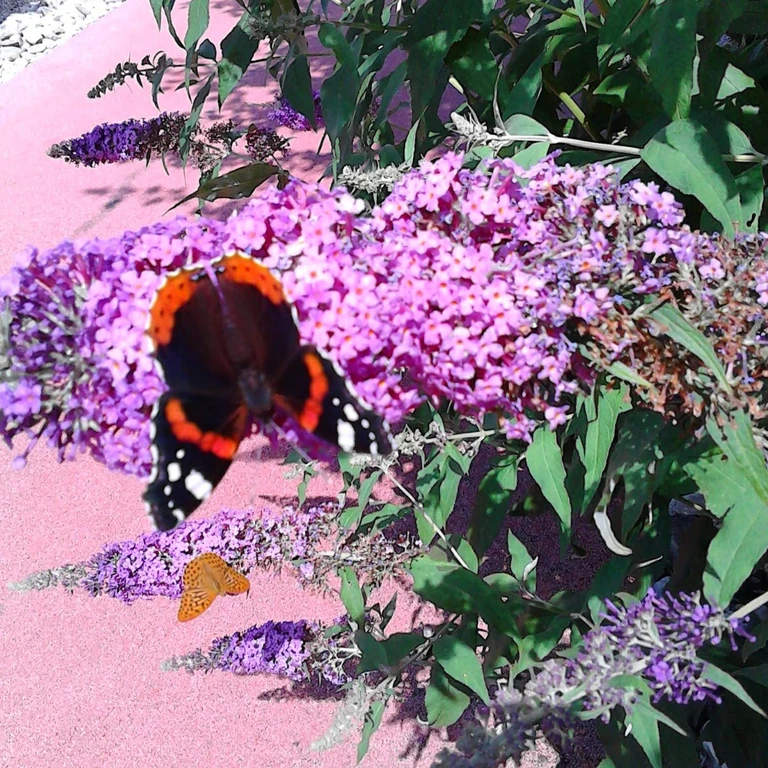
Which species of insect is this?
Vanessa atalanta
